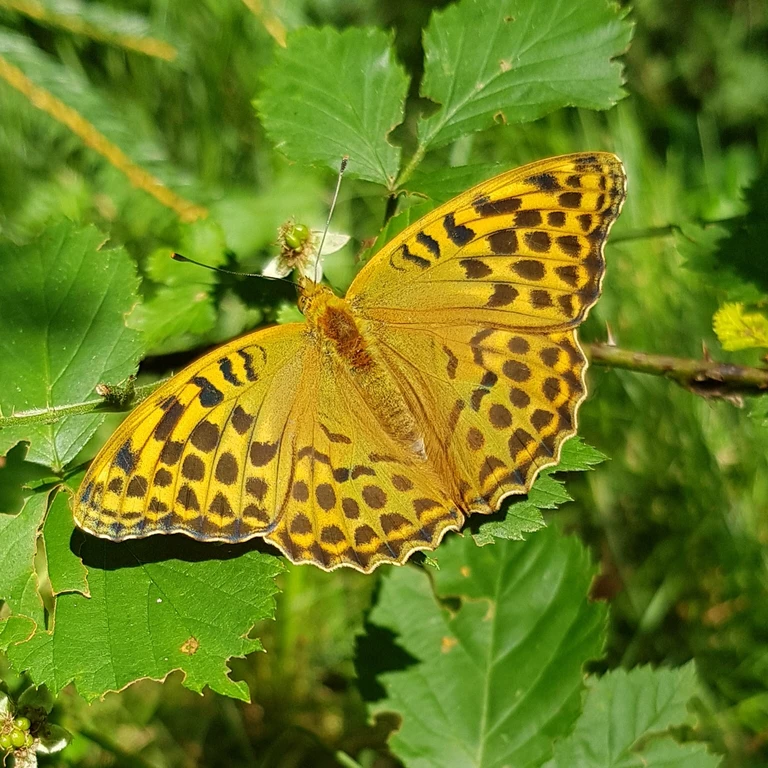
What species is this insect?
Argynnis paphia
